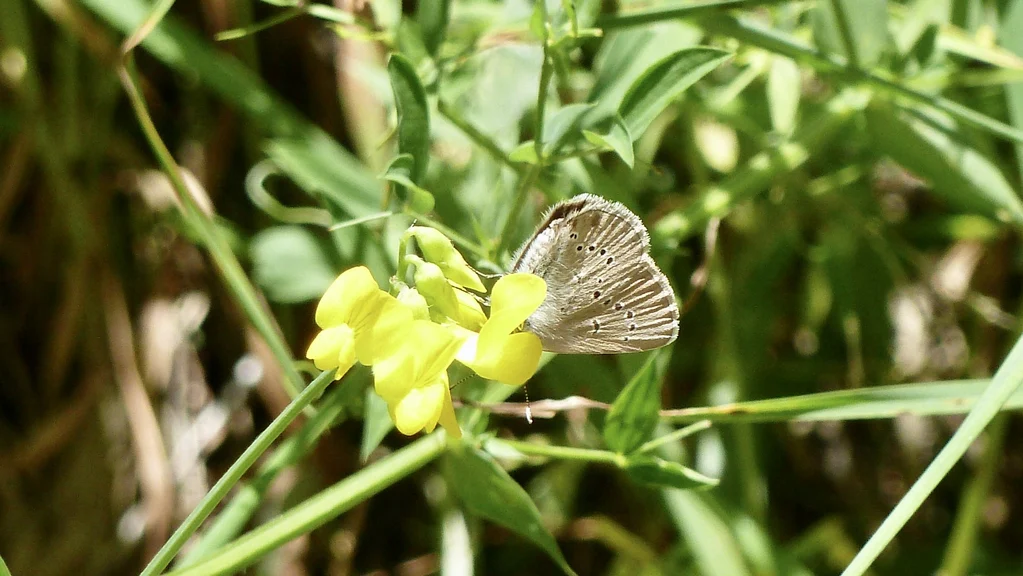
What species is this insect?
Cyaniris semiargus
